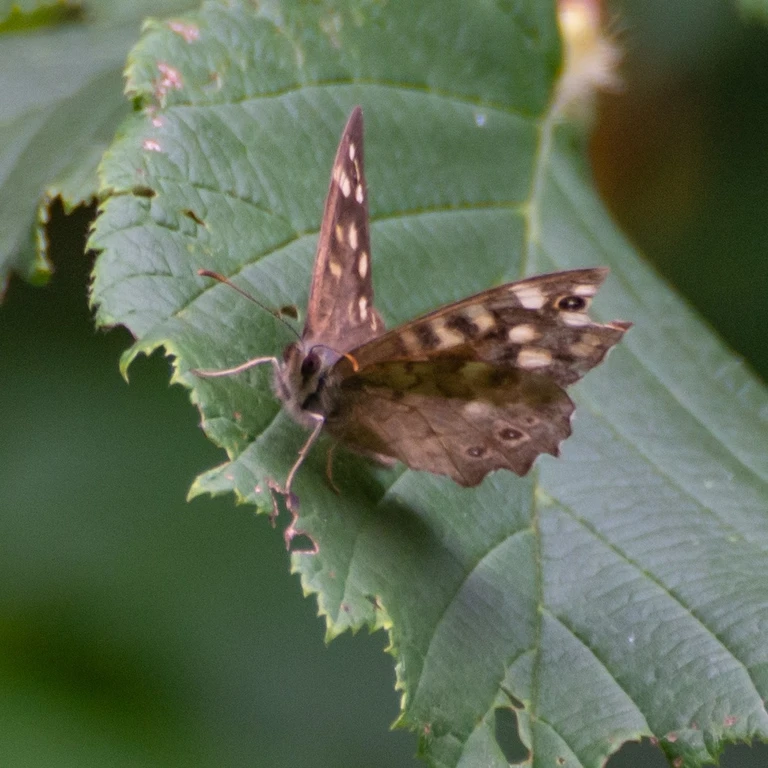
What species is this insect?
Pararge aegeria
